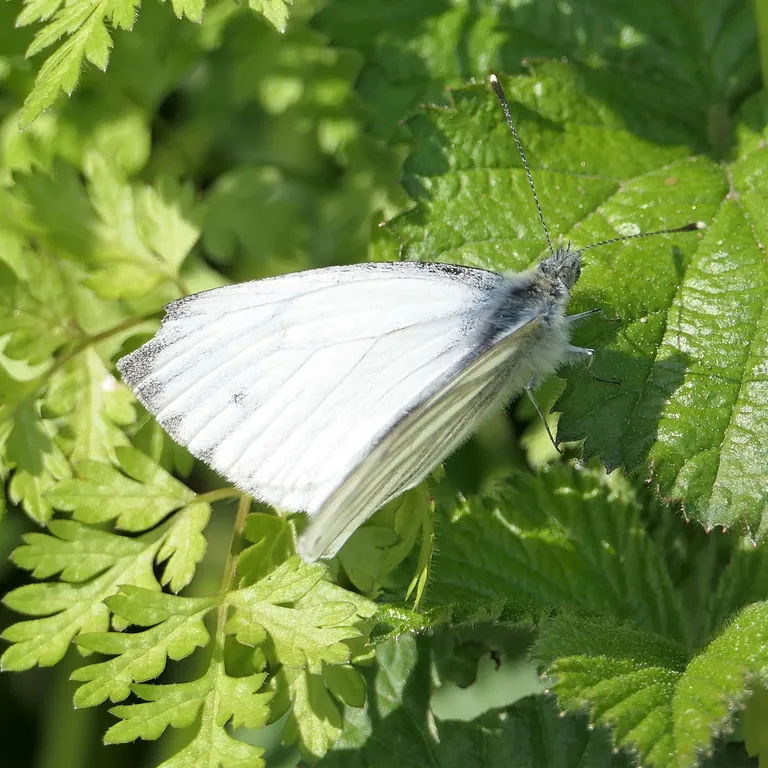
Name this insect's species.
Pieris napi
